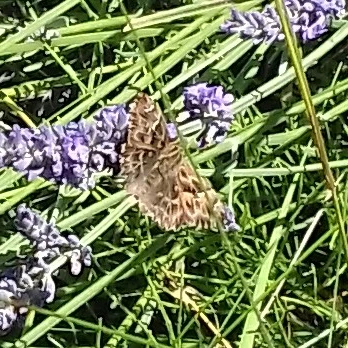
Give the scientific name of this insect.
Carcharodus alceae
